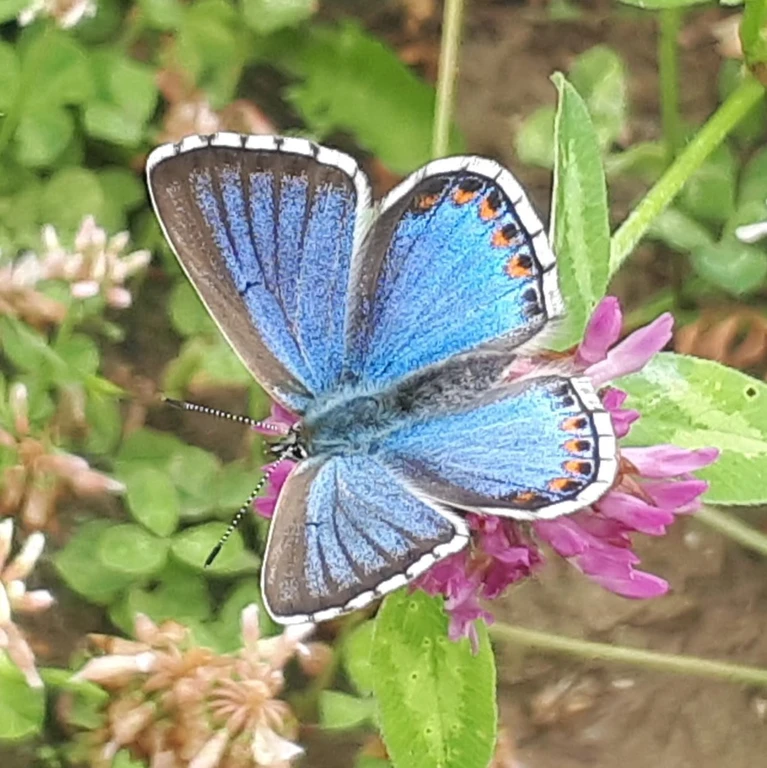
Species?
Lysandra bellargus
